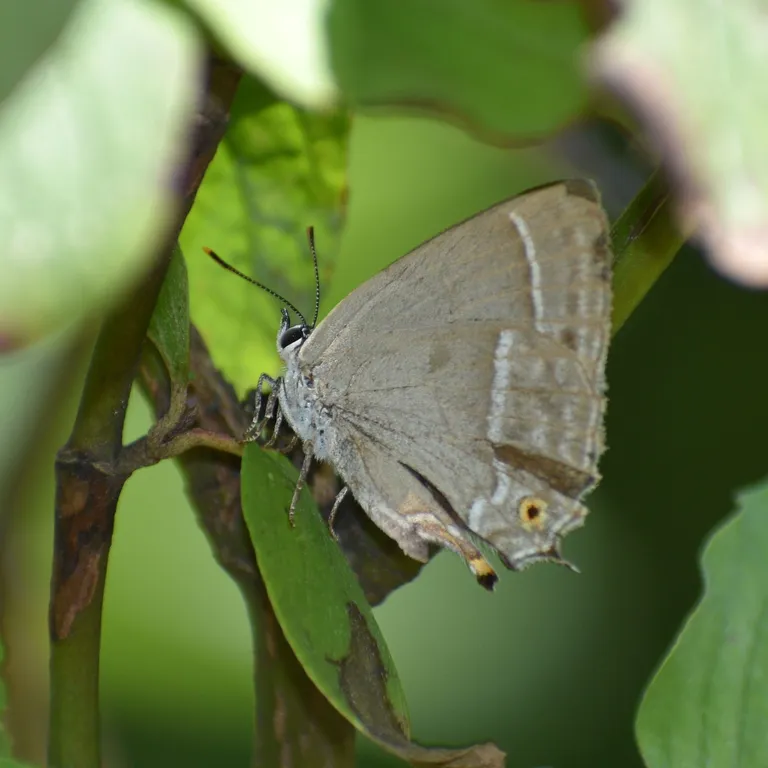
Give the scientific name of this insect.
Favonius quercus (also Quercusia quercus)
